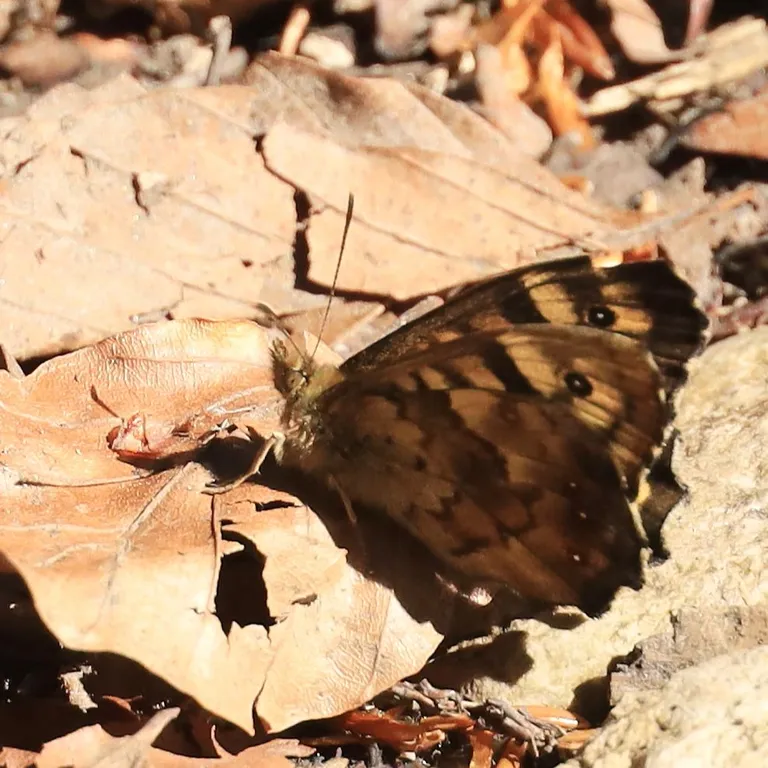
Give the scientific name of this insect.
Pararge aegeria
